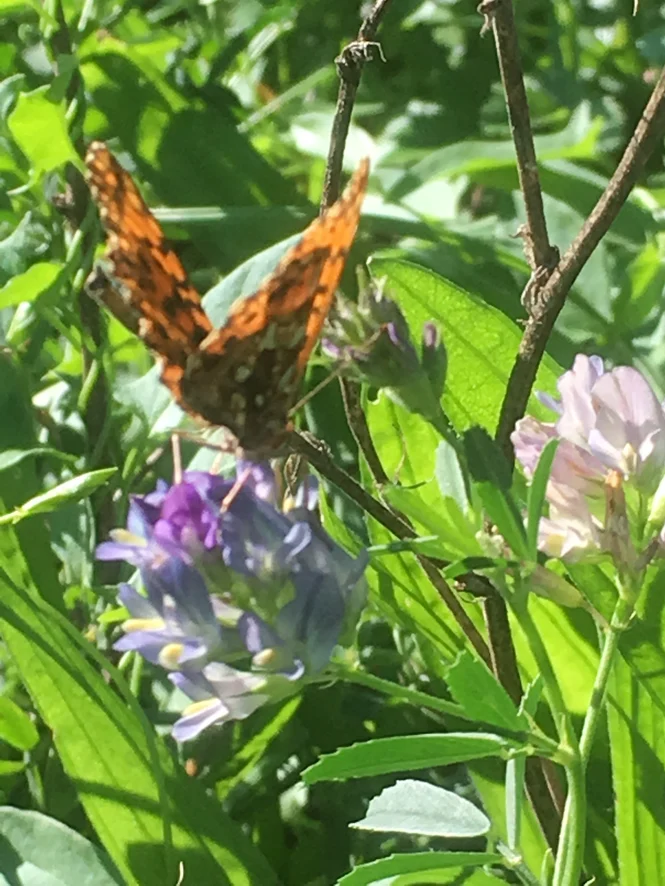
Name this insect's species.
Boloria dia
